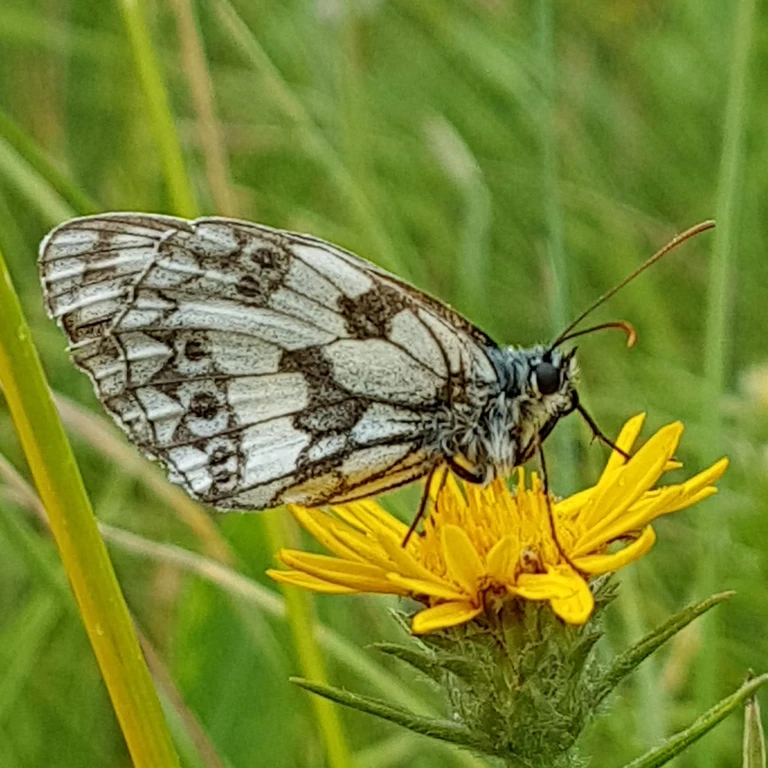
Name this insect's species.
Melanargia galathea
